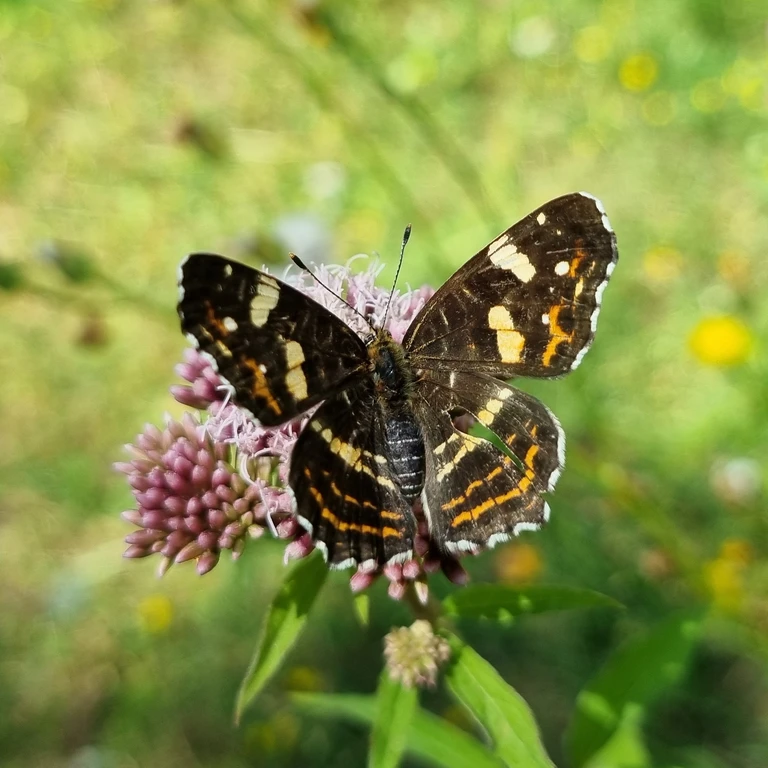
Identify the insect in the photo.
Araschnia levana
